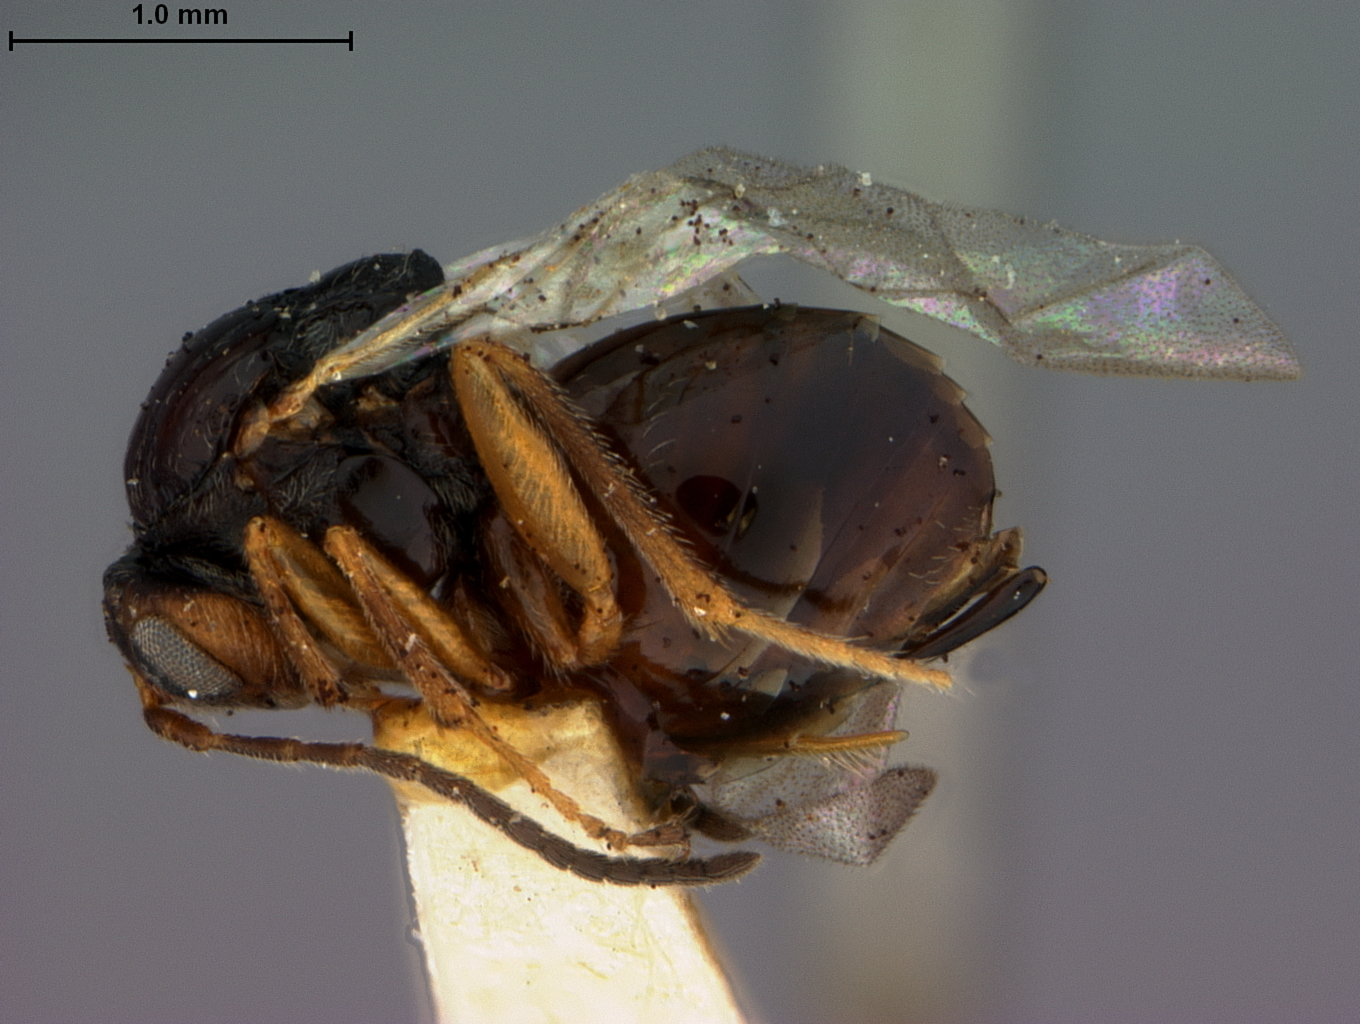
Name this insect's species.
Andricus decidua
